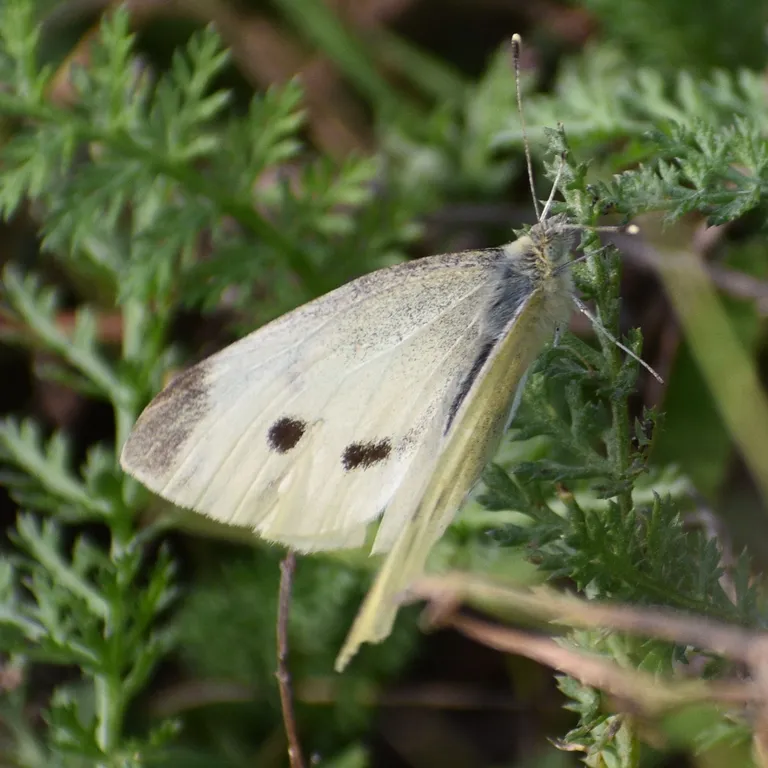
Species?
Pieris rapae
